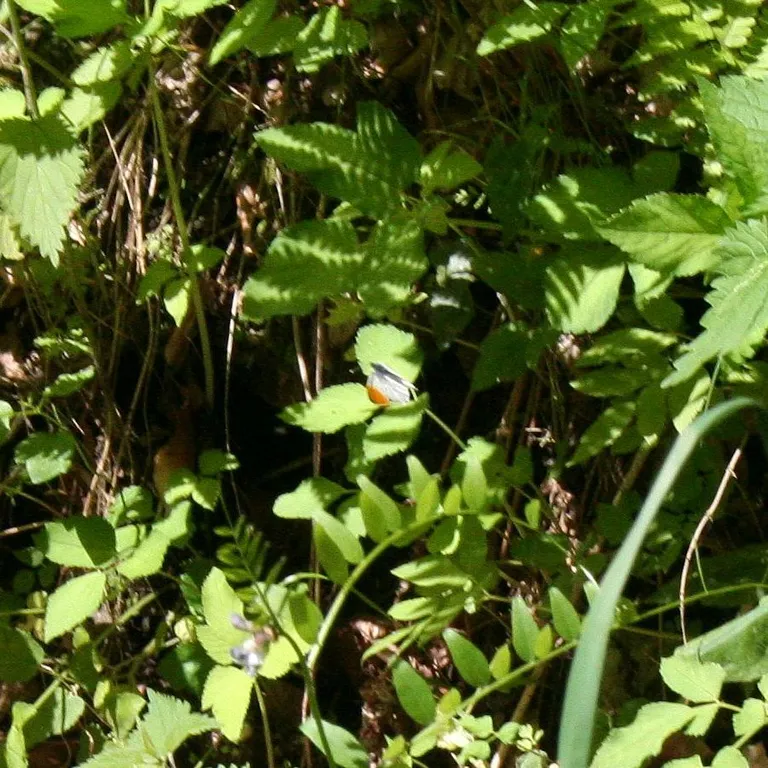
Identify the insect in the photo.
Anthocharis cardamines
